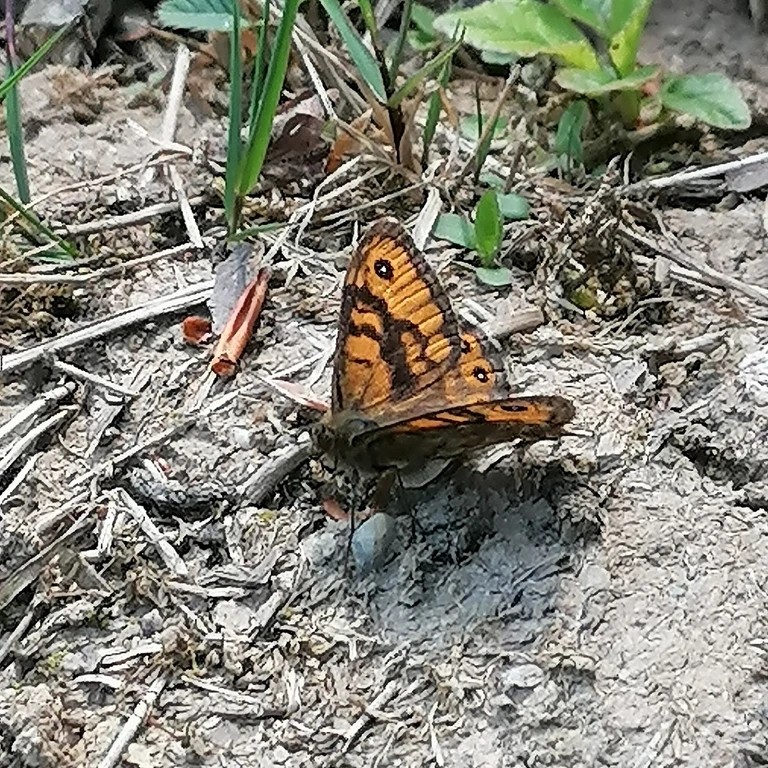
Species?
Lasiommata megera (also Pararge megera)
